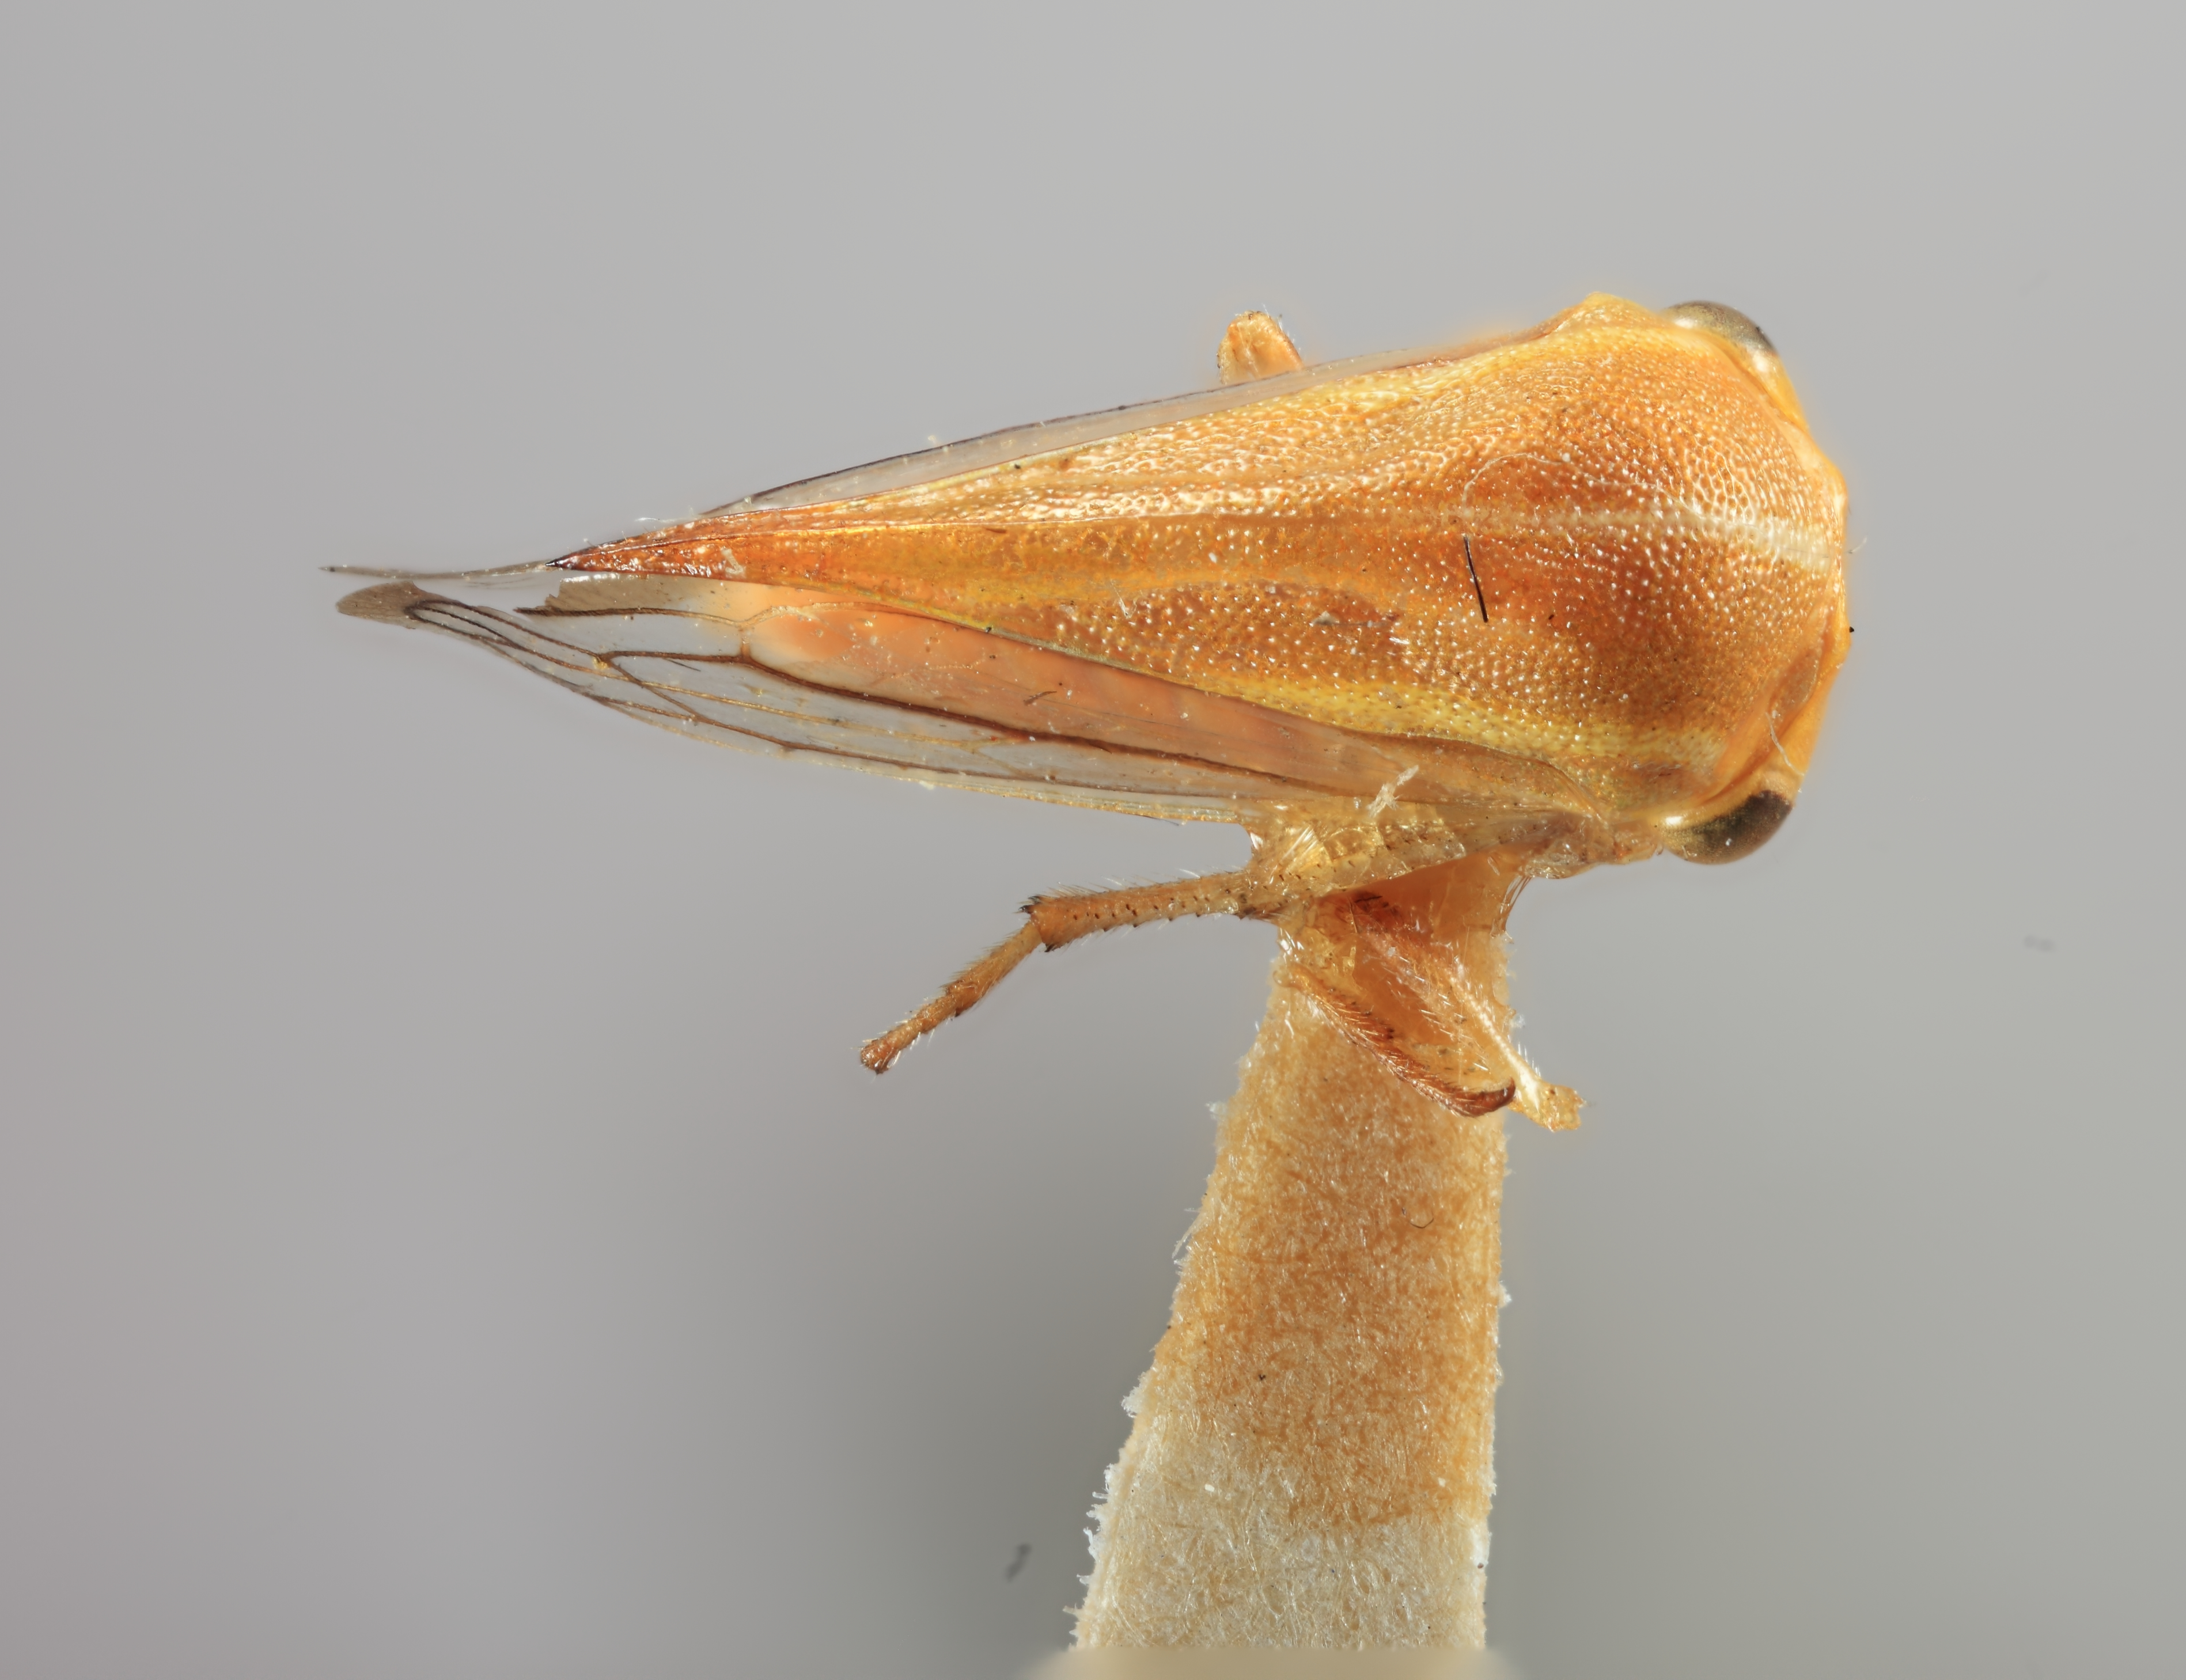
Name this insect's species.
Stictolobus trilineatus
